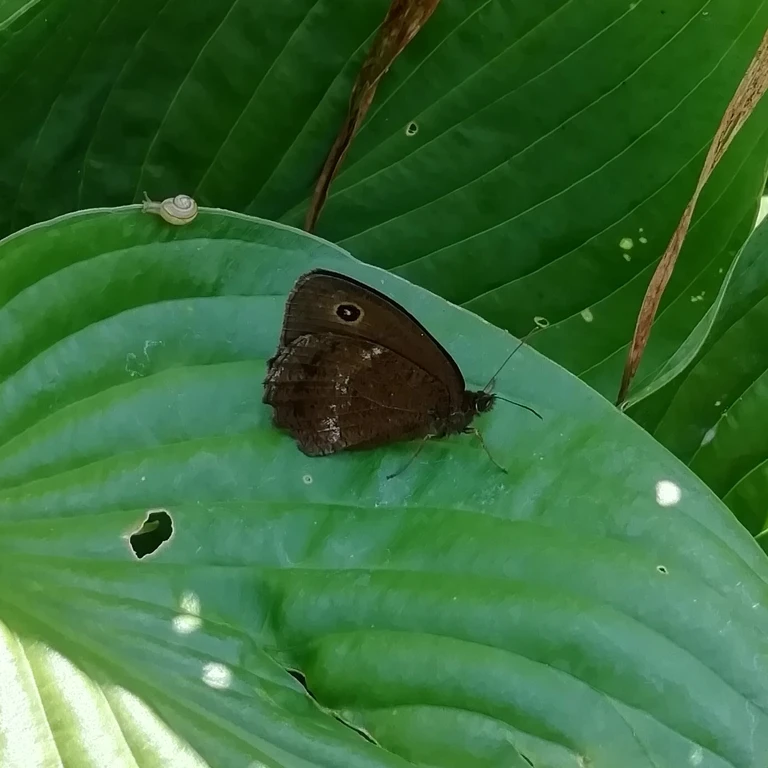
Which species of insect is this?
Minois dryas
